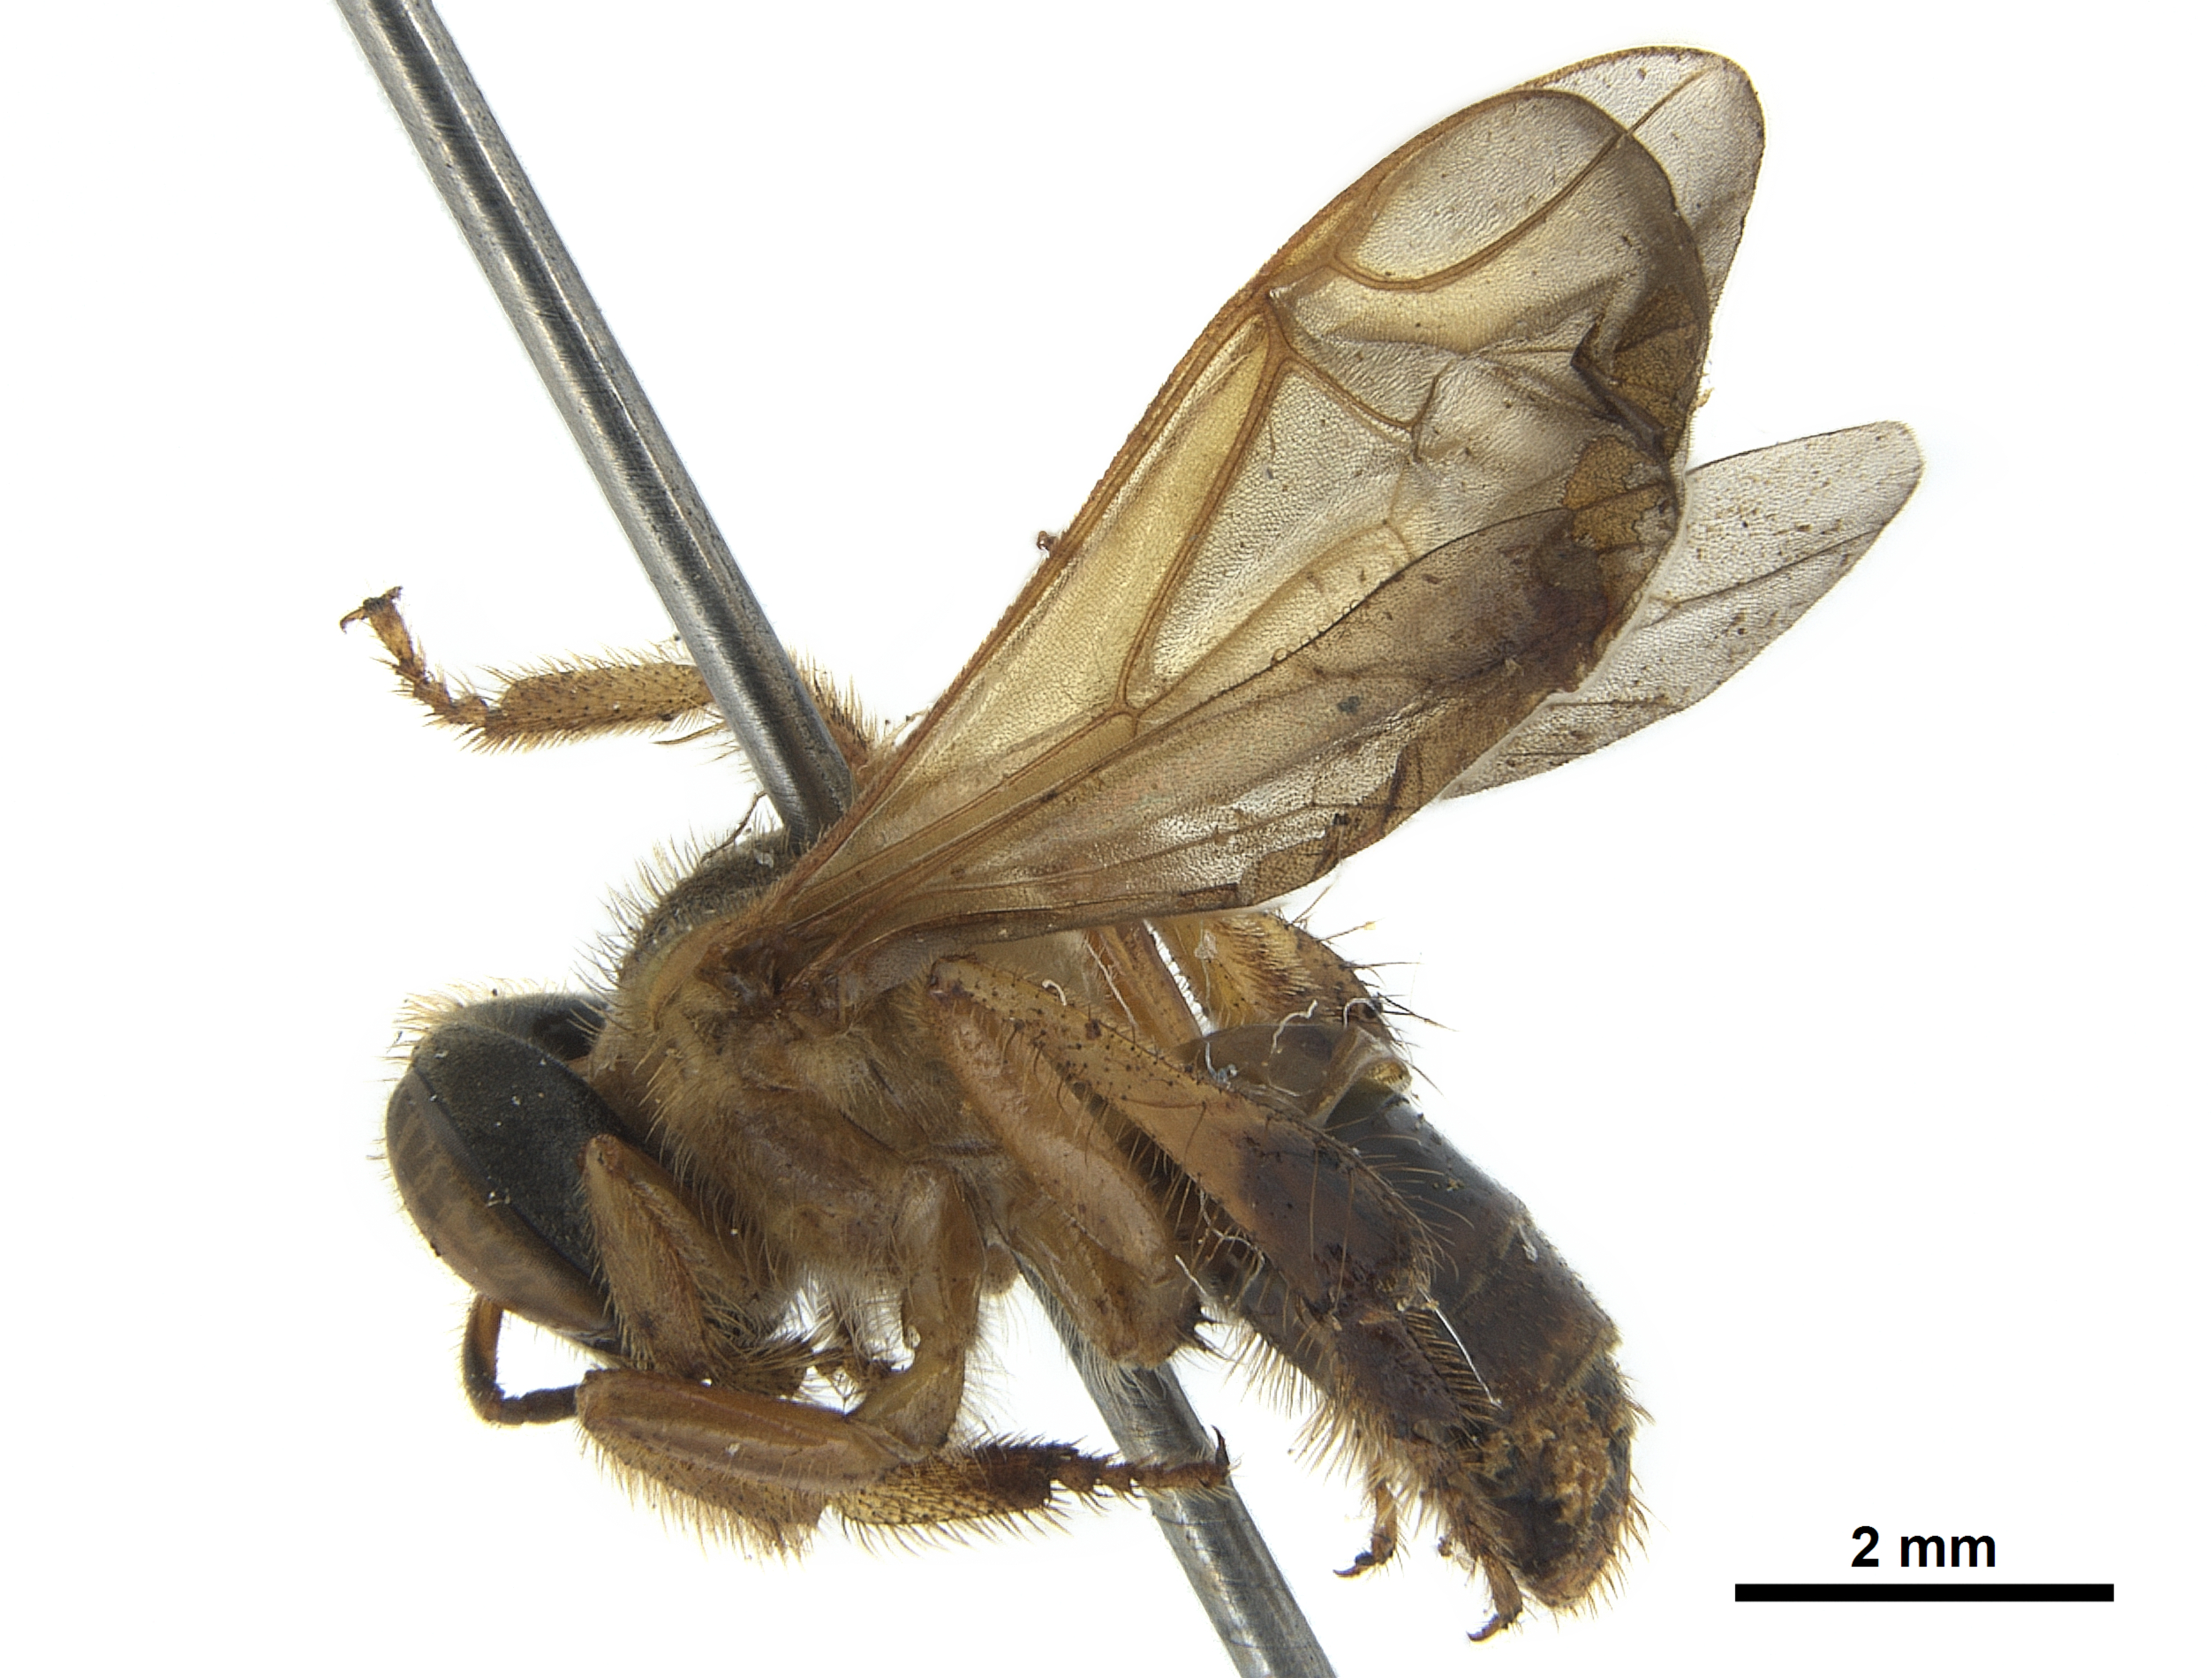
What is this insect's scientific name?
Ptilotrigona lurida
